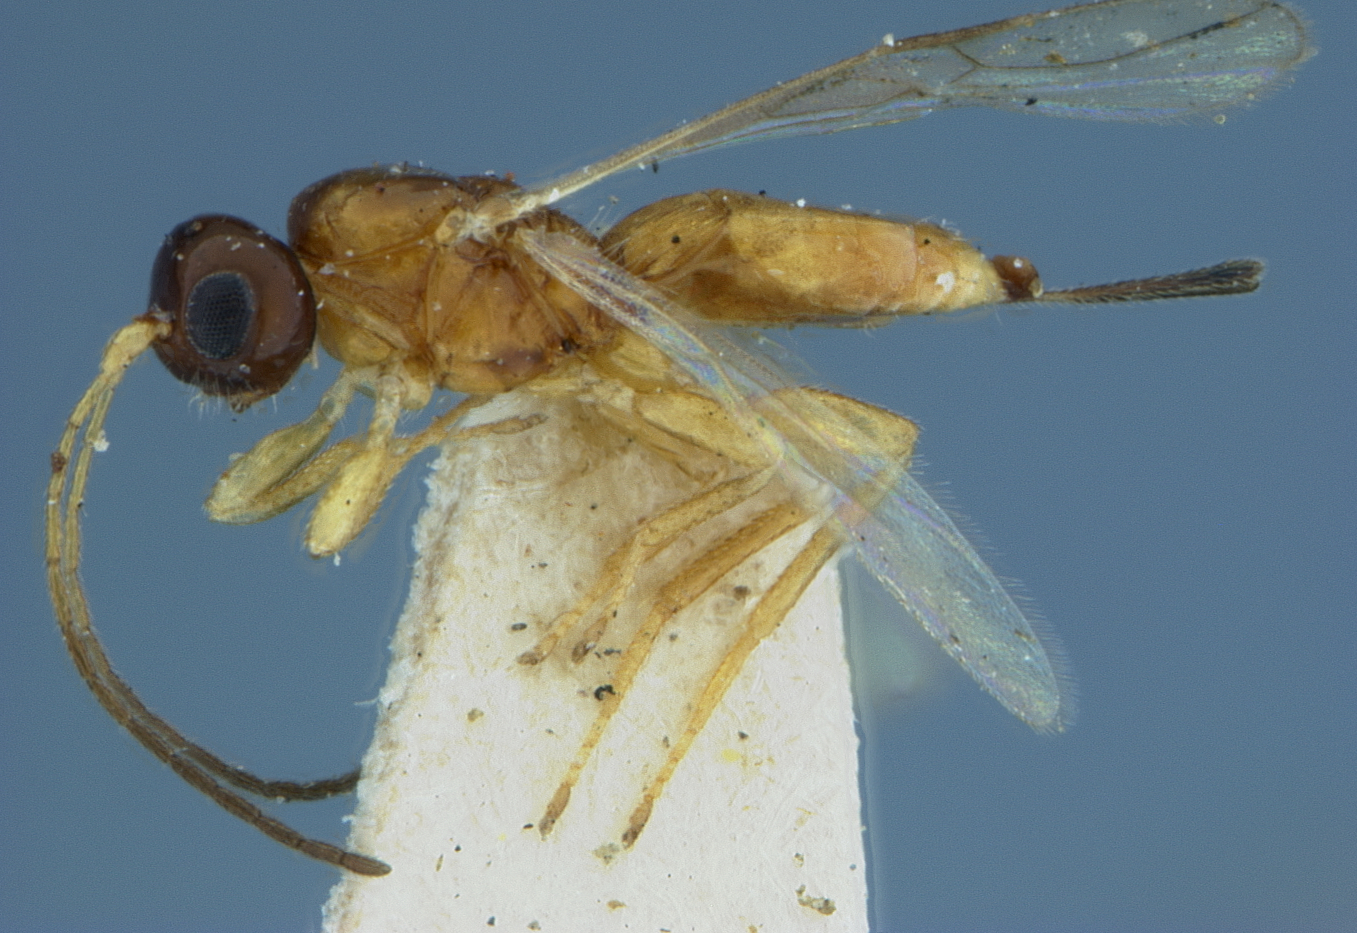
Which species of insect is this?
Ecphylus nigriceps
